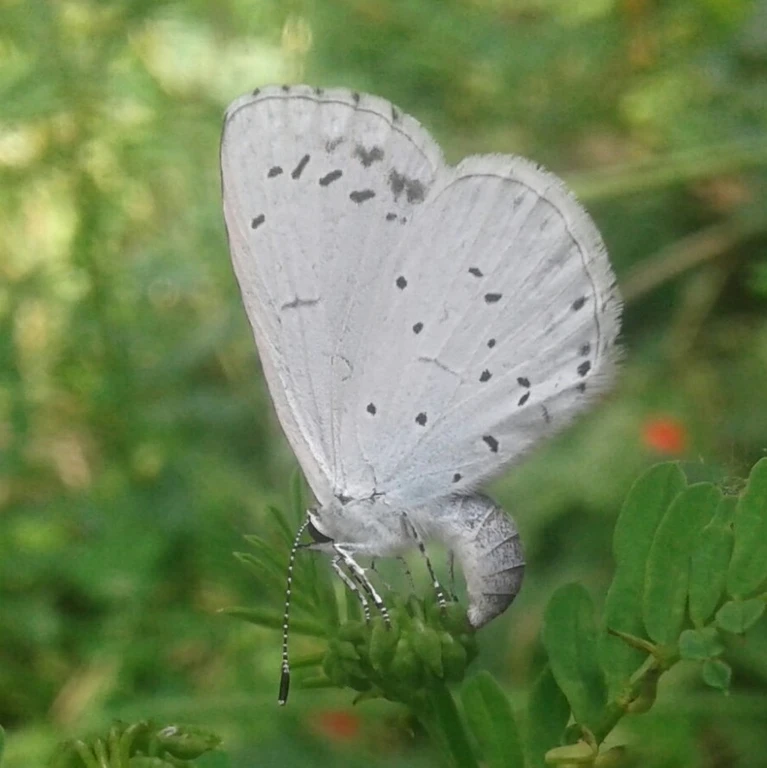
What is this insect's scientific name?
Celastrina argiolus
